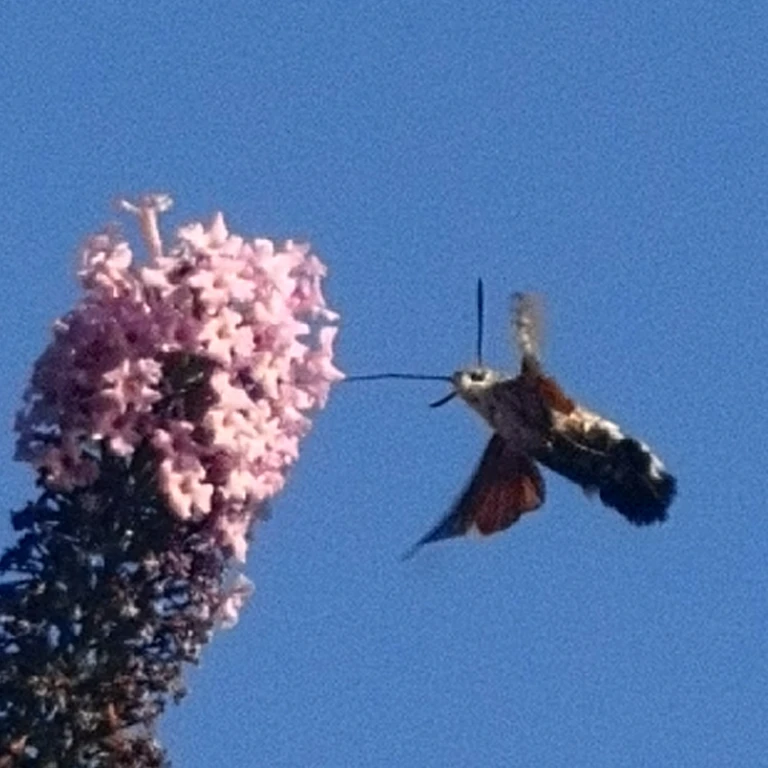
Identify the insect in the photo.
Macroglossum stellatarum
